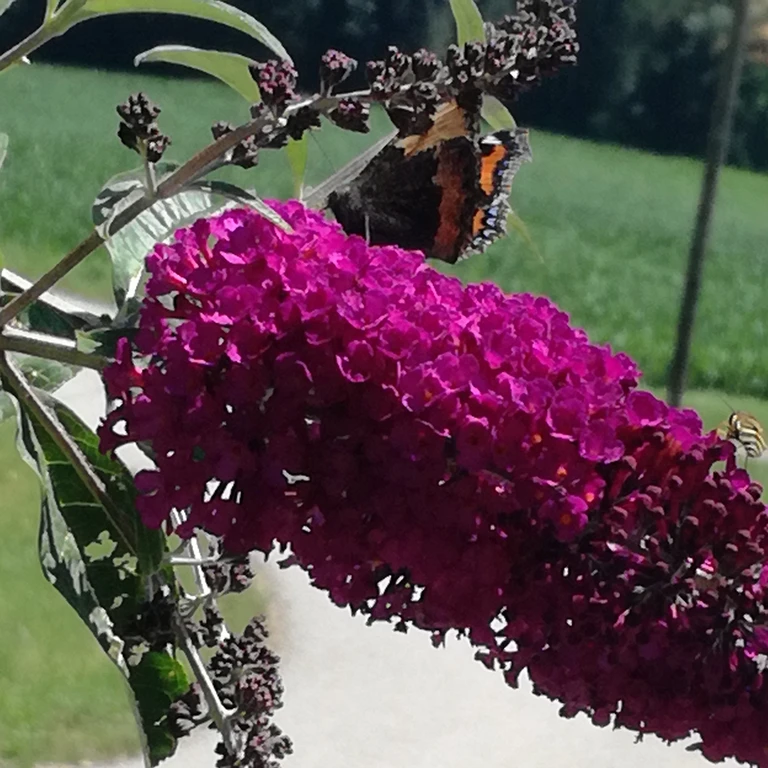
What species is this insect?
Aglais urticae
